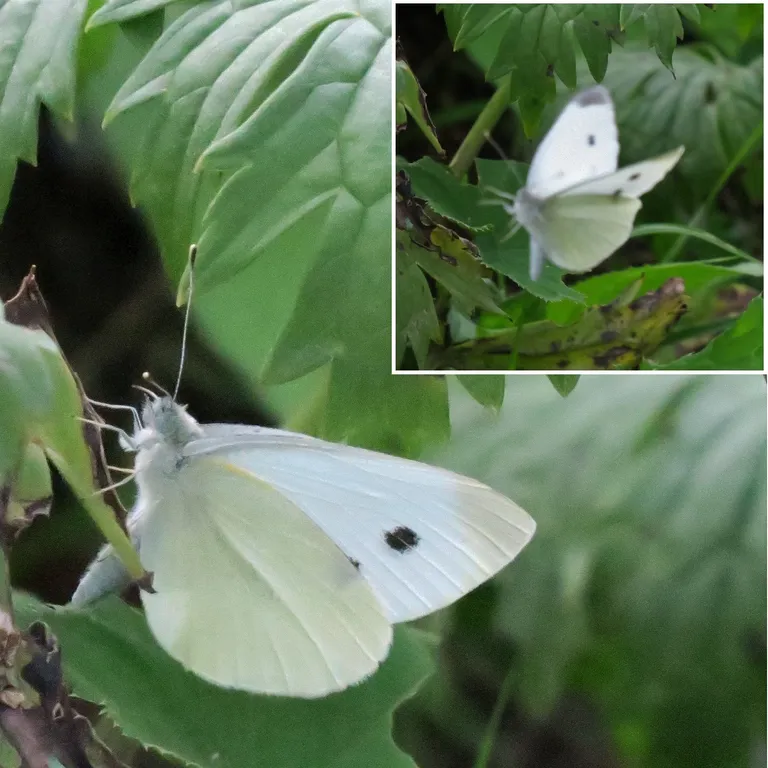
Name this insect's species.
Pieris rapae
